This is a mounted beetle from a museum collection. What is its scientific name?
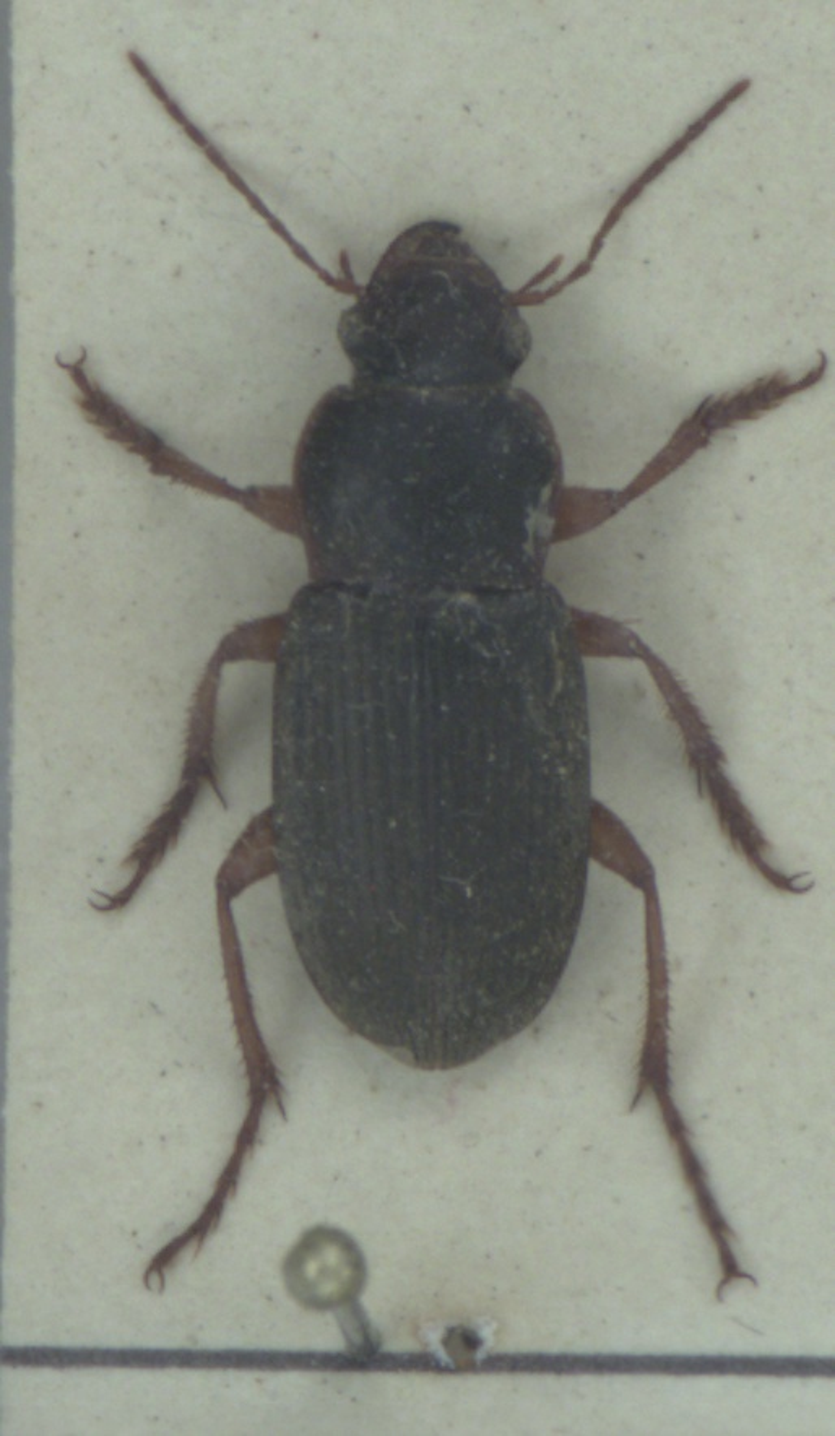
Harpalus rufipes
